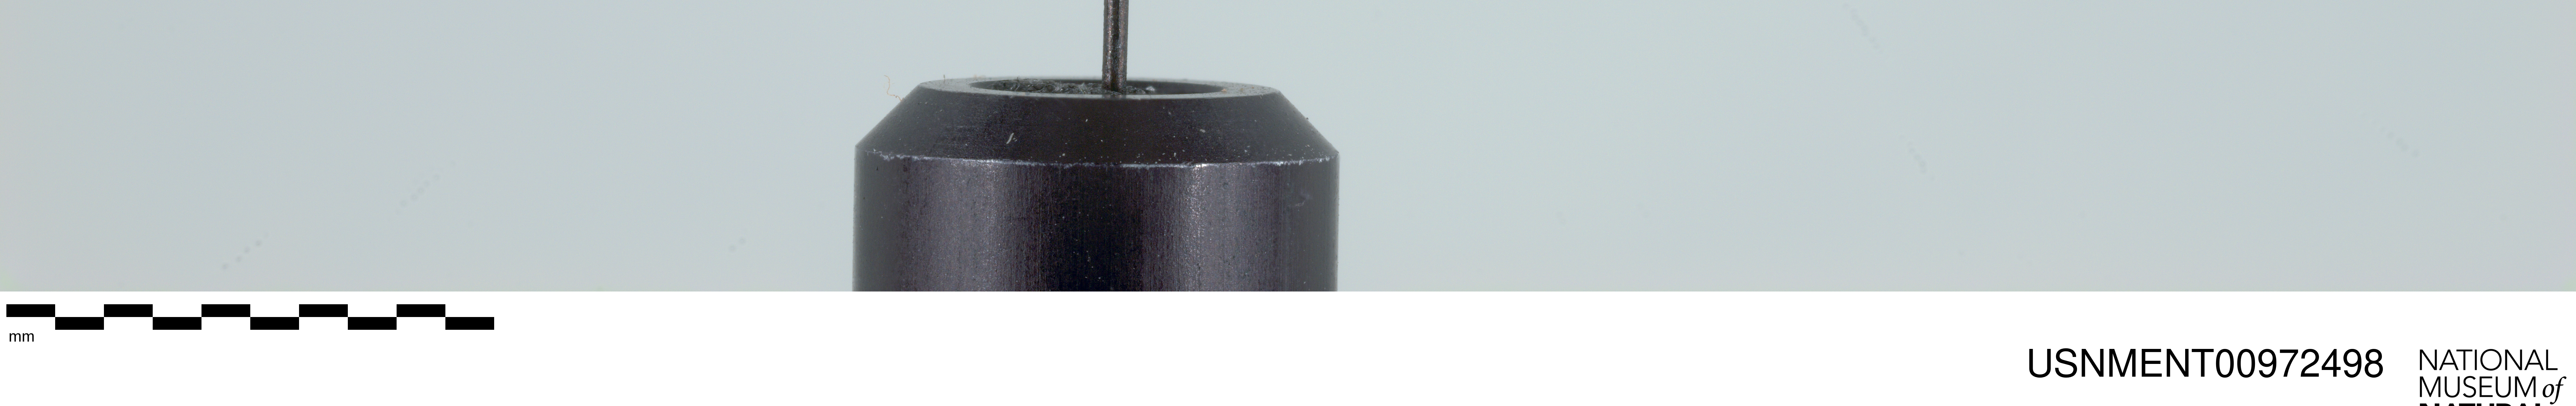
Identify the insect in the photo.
Temnostoma daochus (also Temnostoma pictulum)
